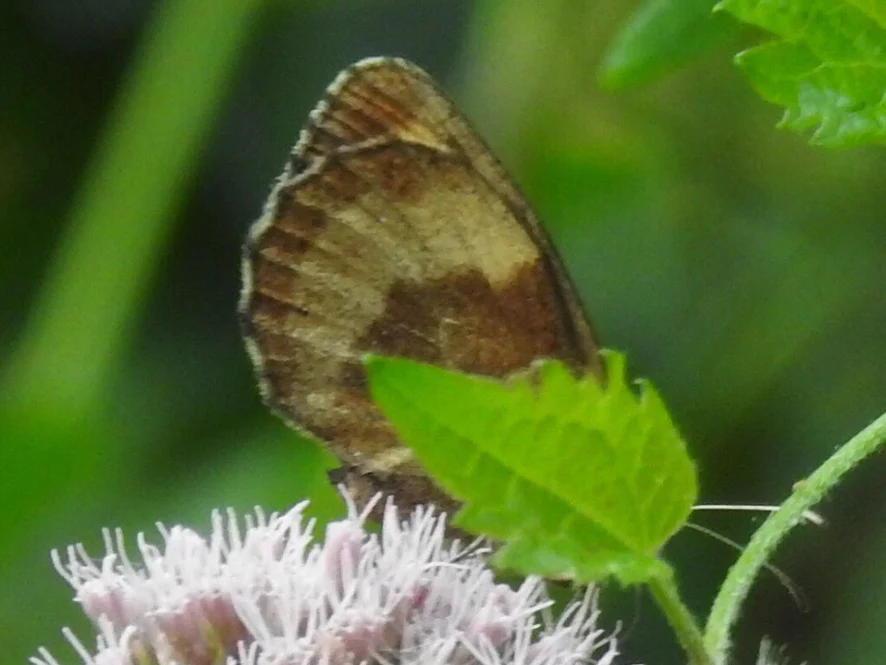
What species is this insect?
Erebia aethiops
